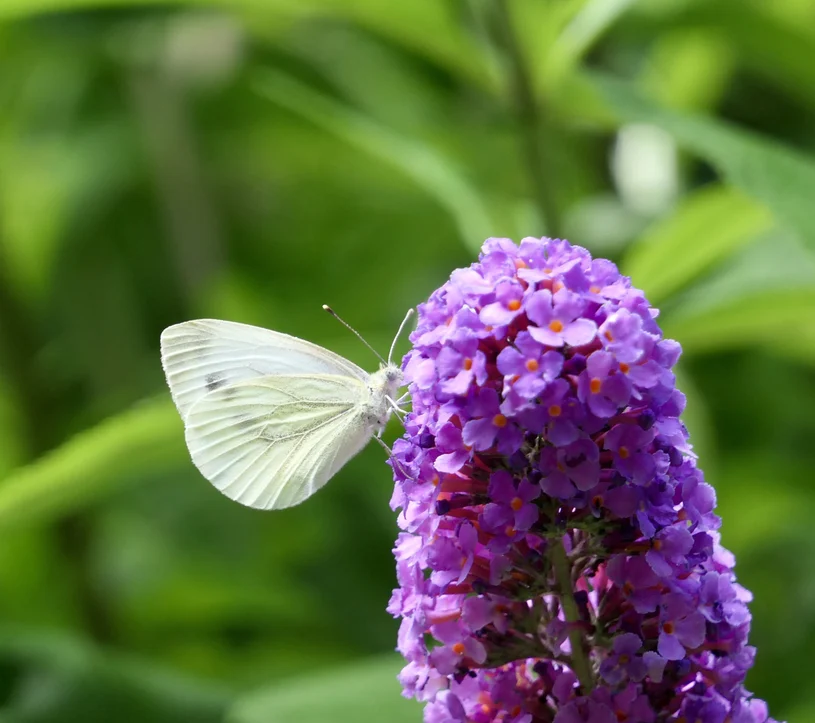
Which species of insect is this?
Pieris napi
